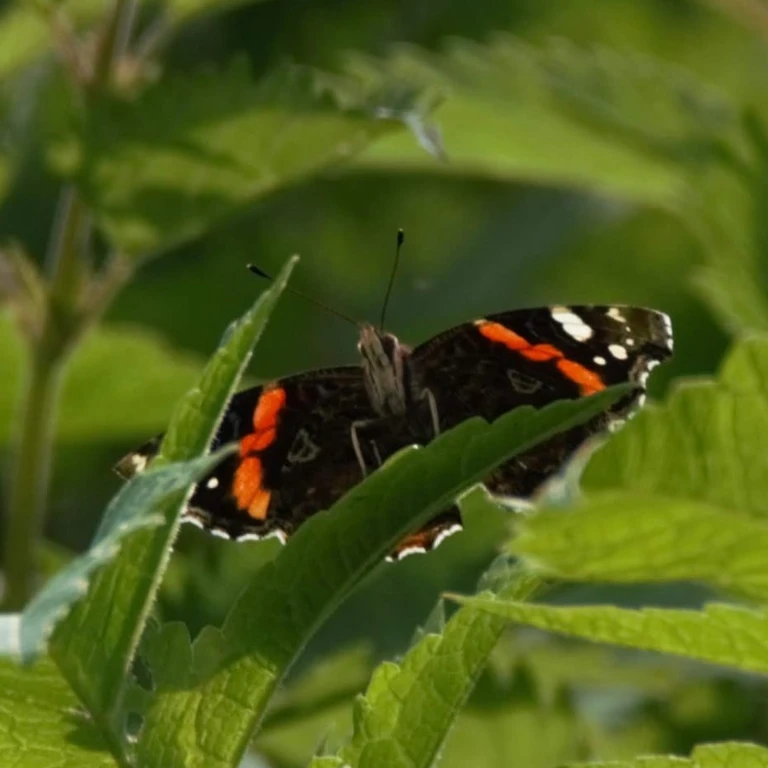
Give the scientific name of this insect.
Vanessa atalanta
